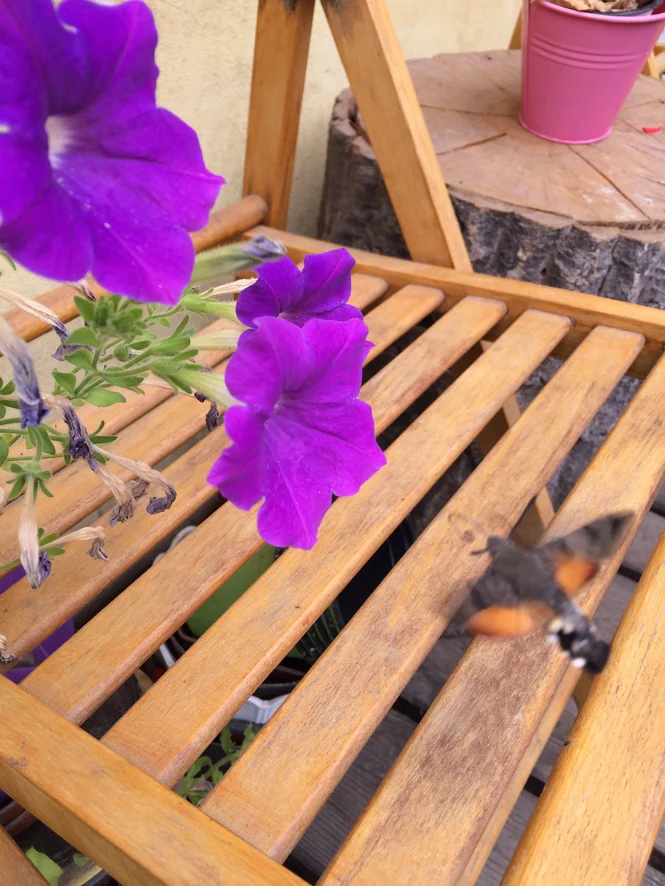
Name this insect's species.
Macroglossum stellatarum
